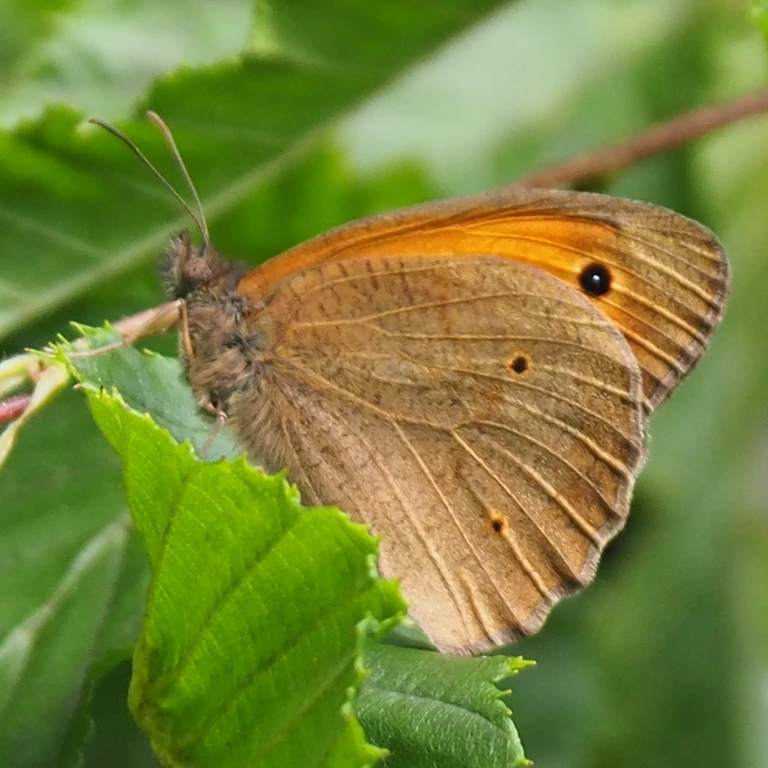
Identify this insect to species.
Maniola jurtina
